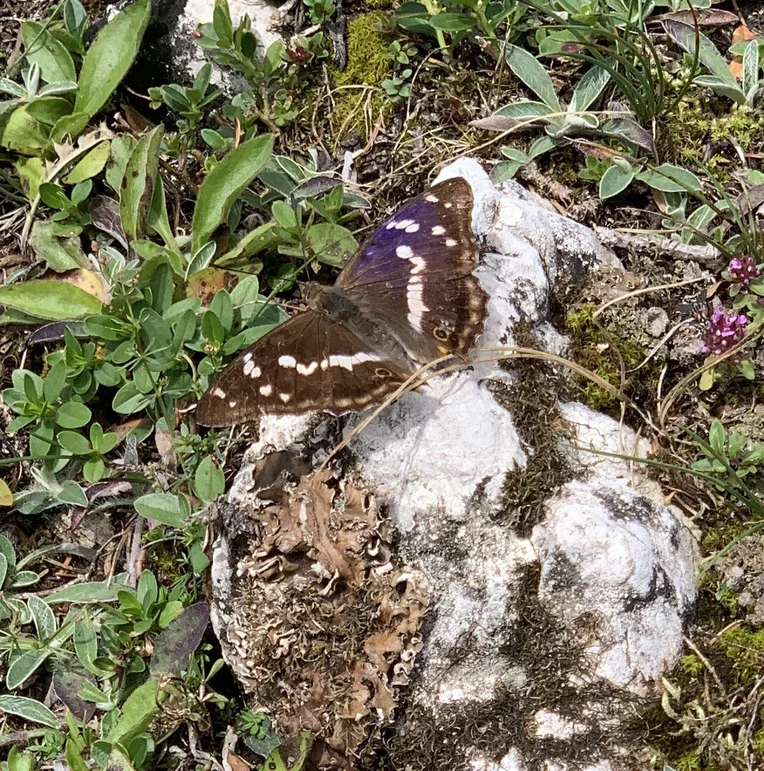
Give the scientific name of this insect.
Apatura iris
